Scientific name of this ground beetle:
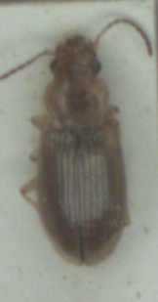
Dicheirotrichus gustavii
